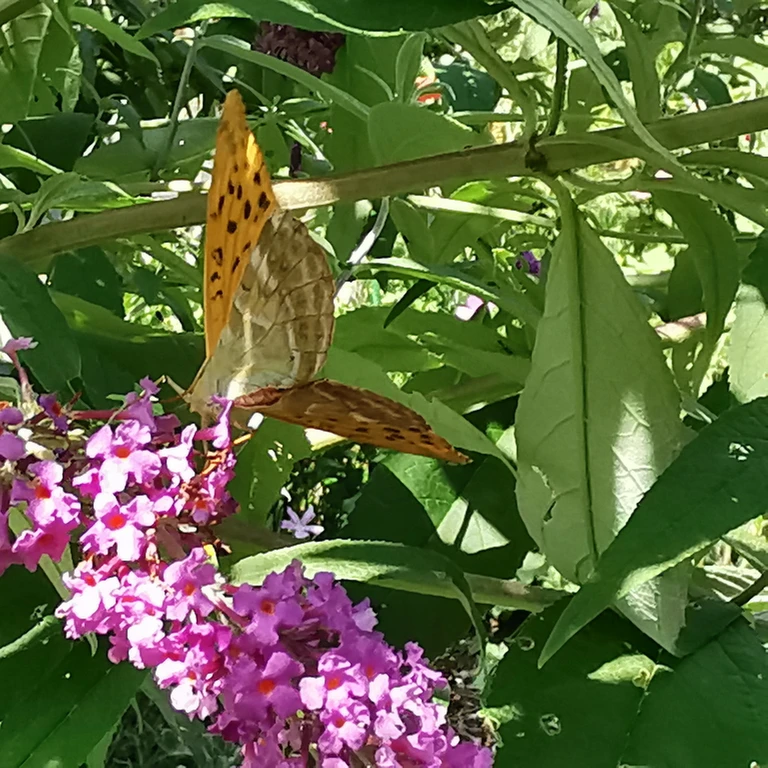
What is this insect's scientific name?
Argynnis paphia
